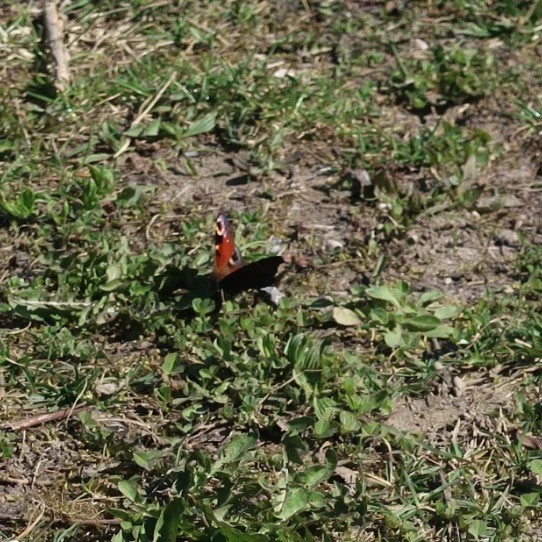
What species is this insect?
Aglais io
